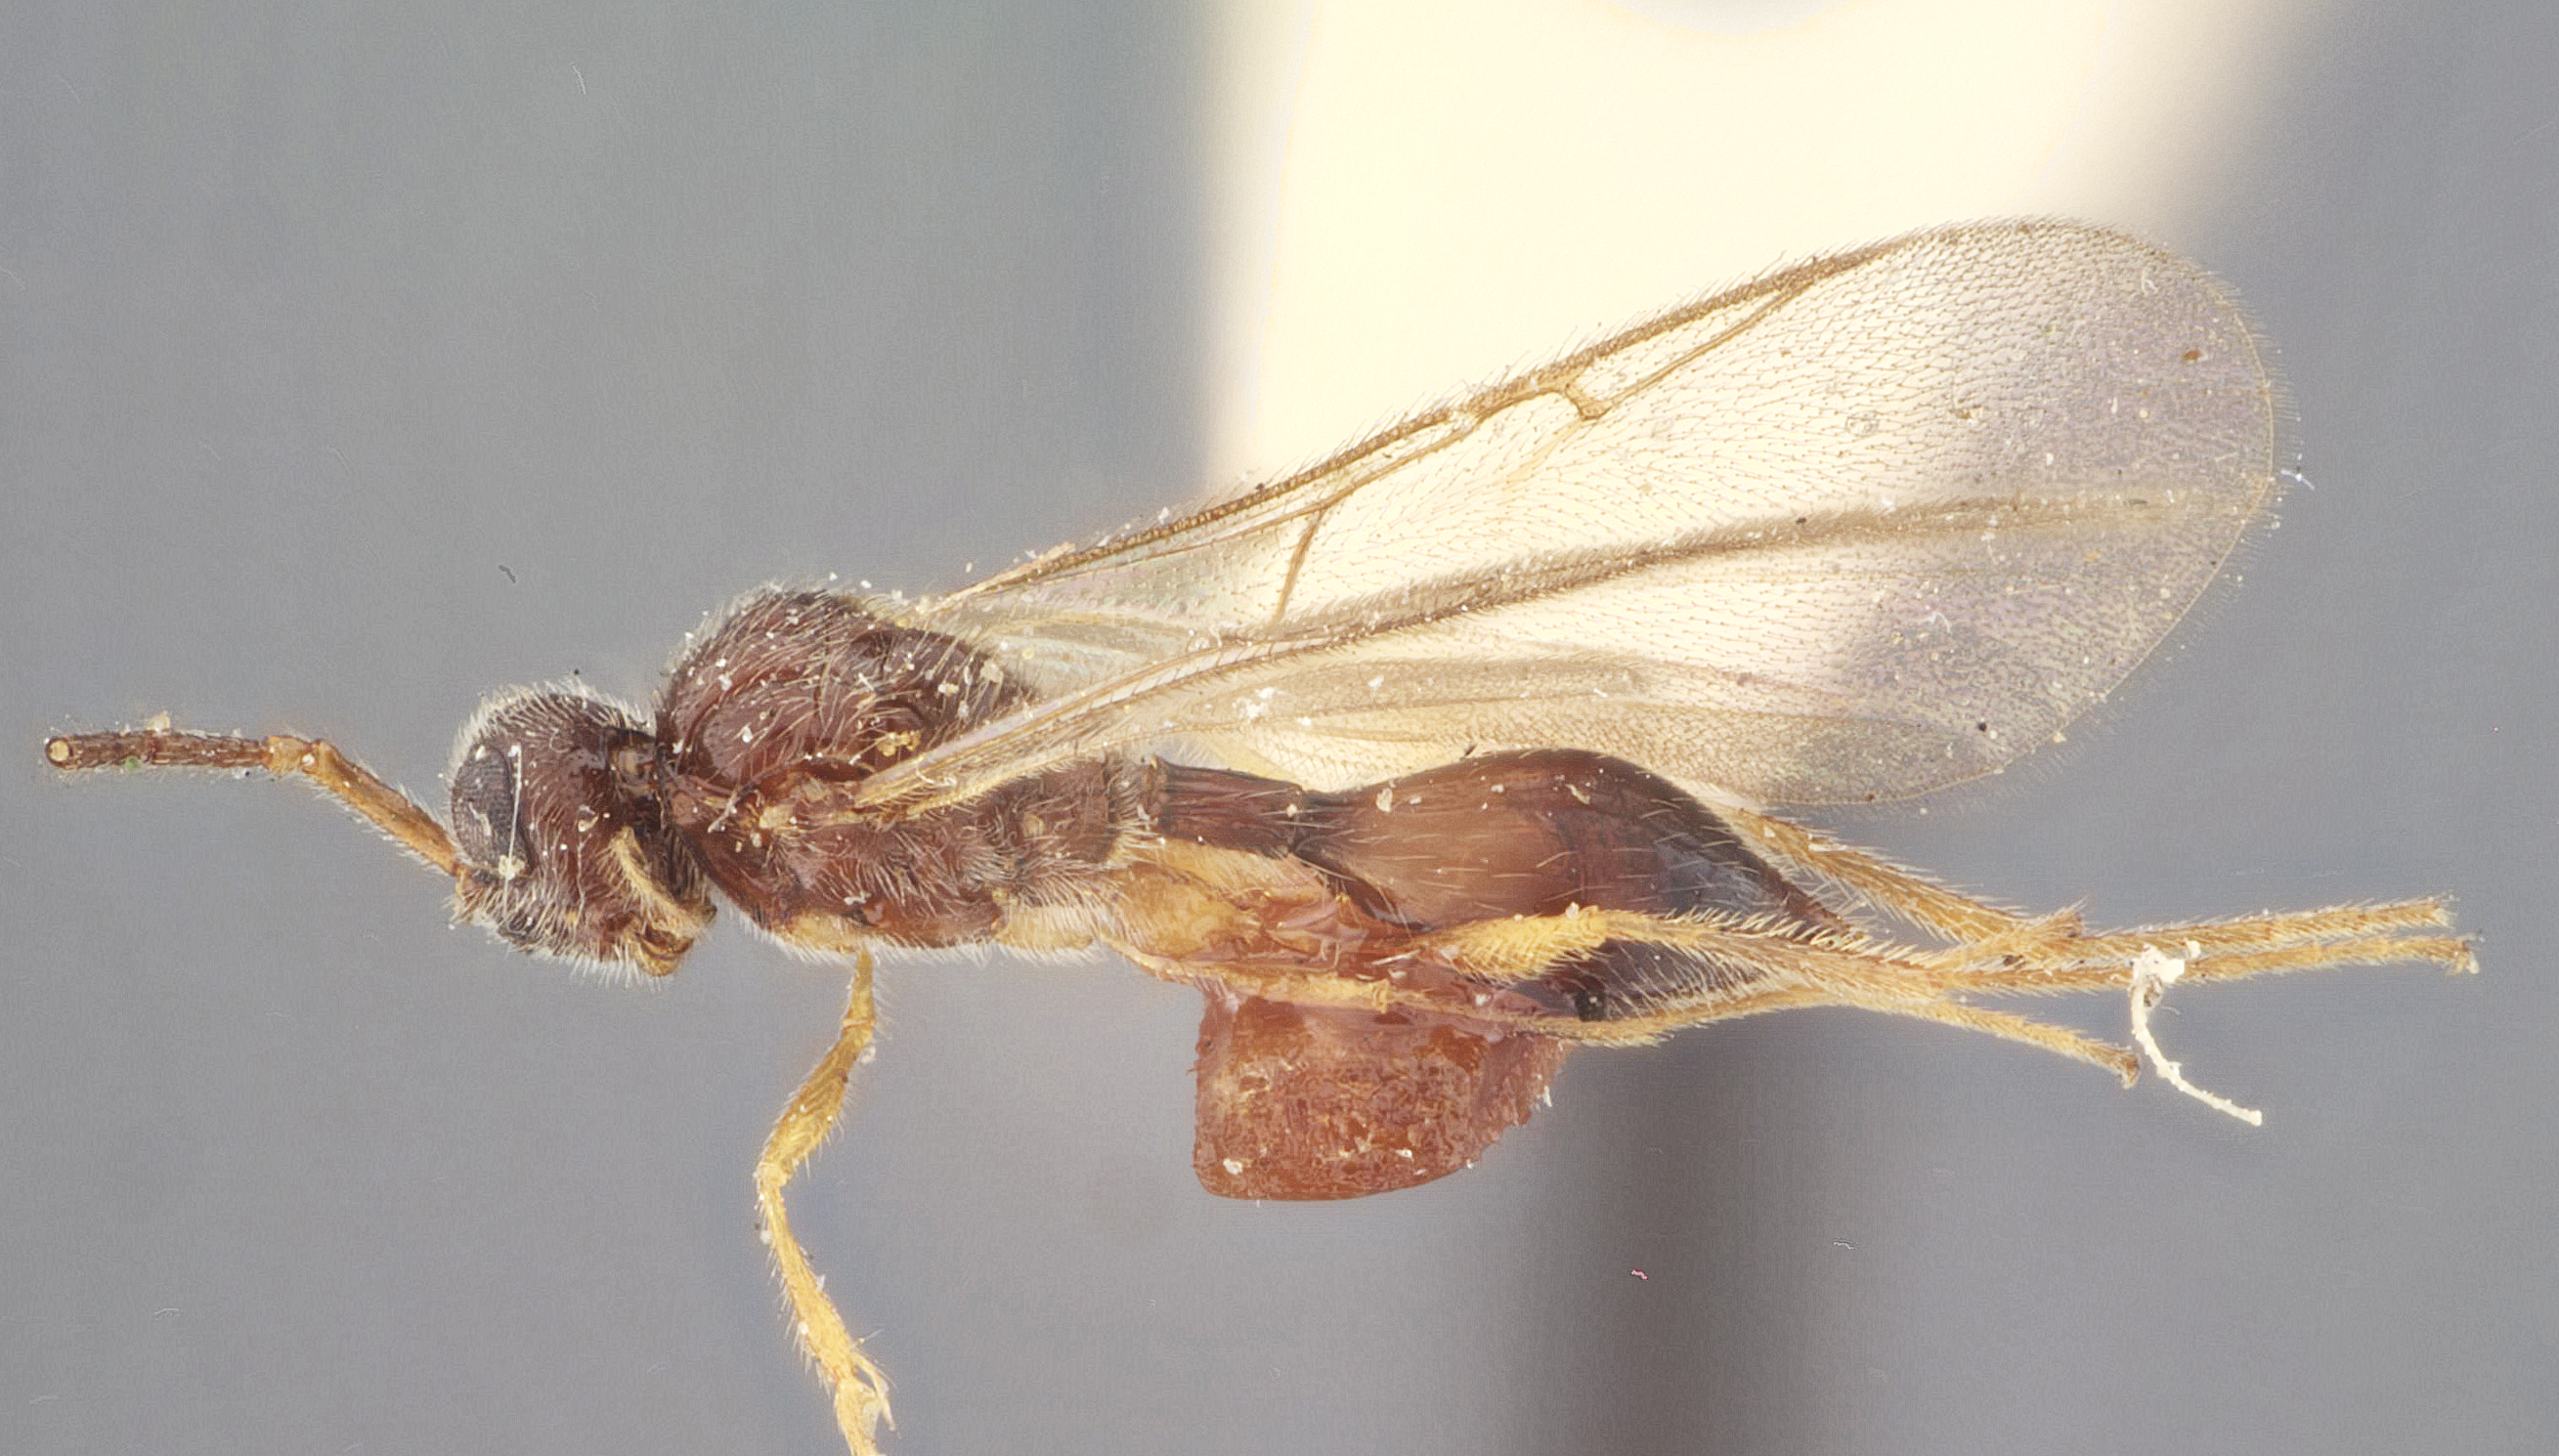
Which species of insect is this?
Cinetus macrodyctium
